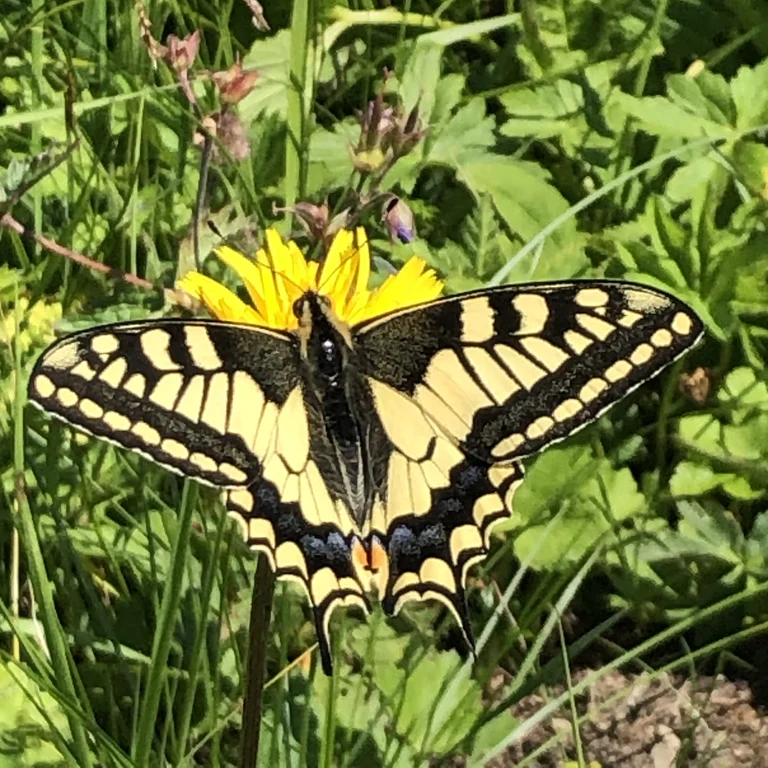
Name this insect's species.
Papilio machaon
